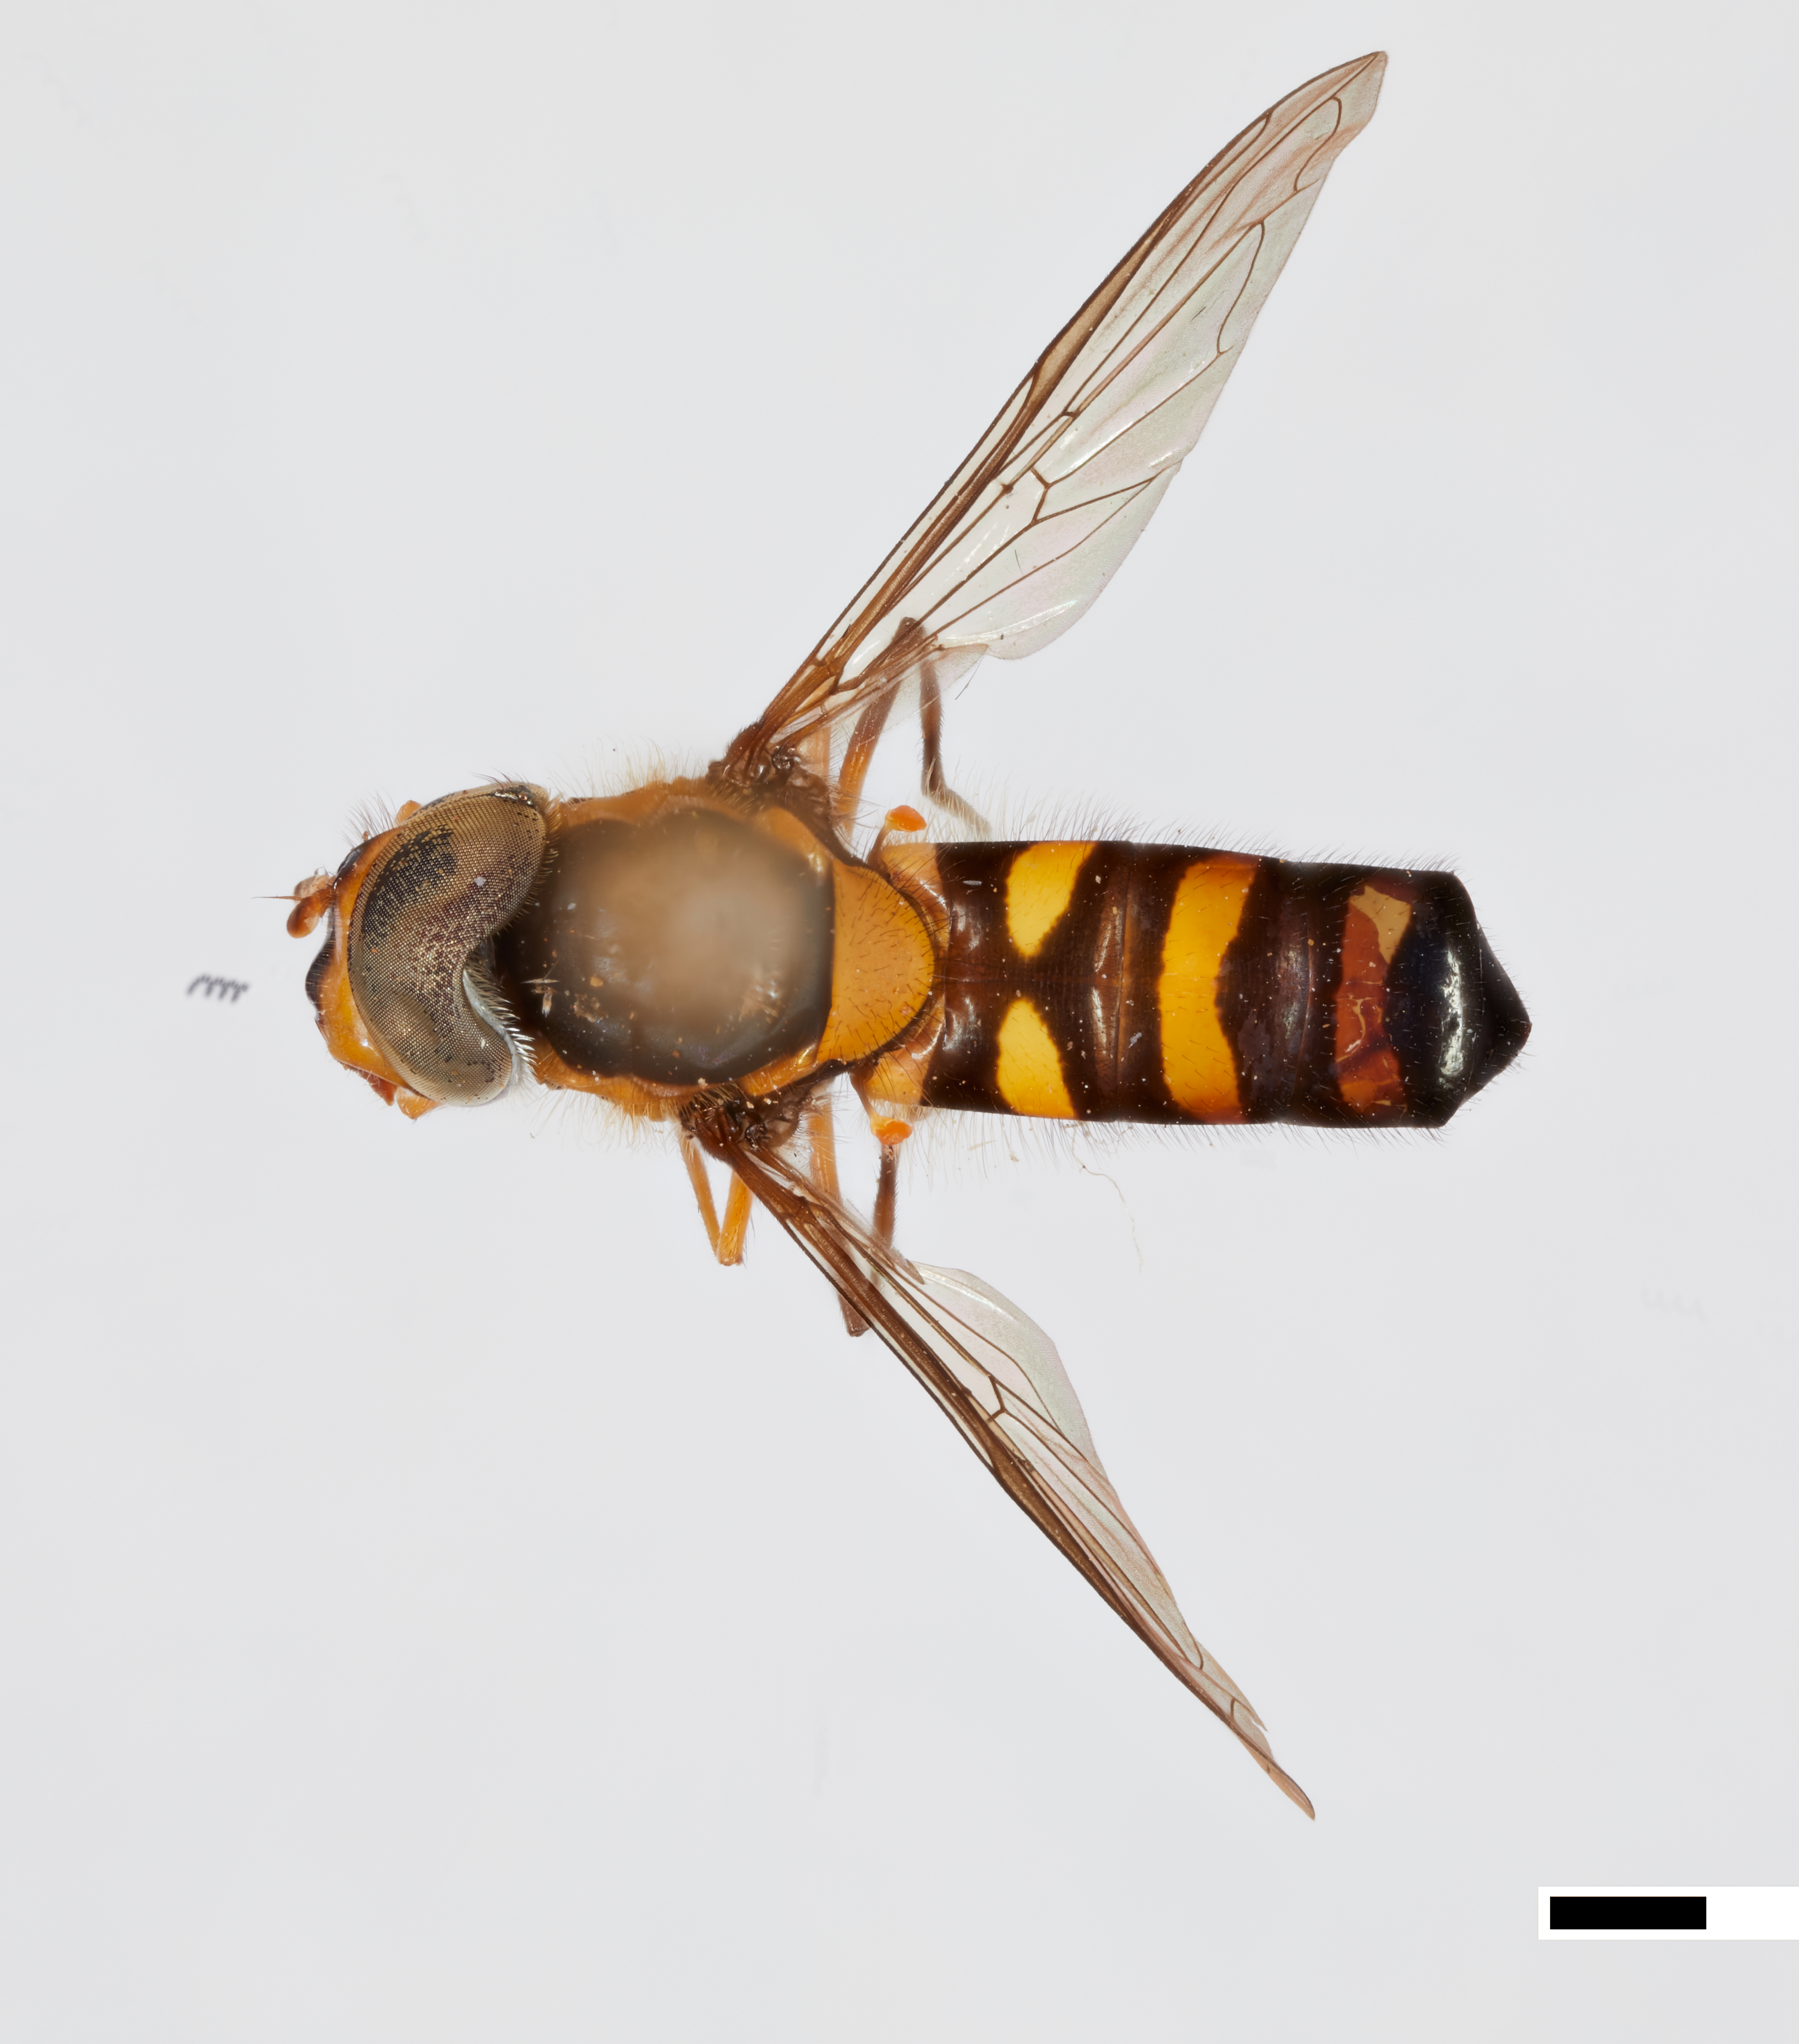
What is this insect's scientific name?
Allograpta dravida
